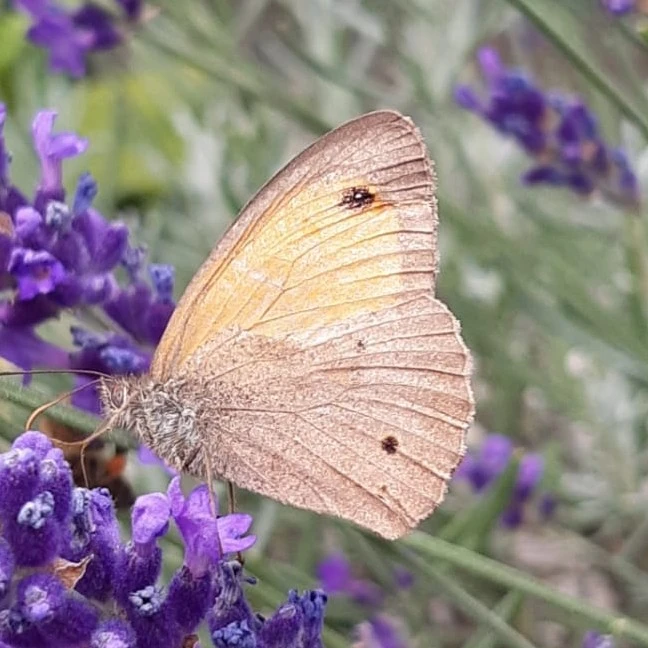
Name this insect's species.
Maniola jurtina
